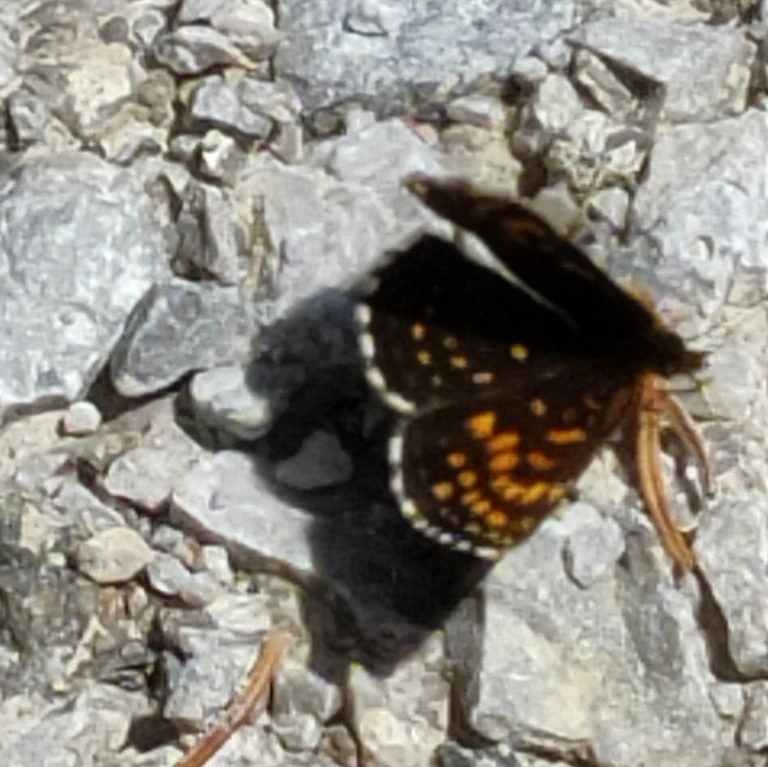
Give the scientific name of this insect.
Melitaea diamina
